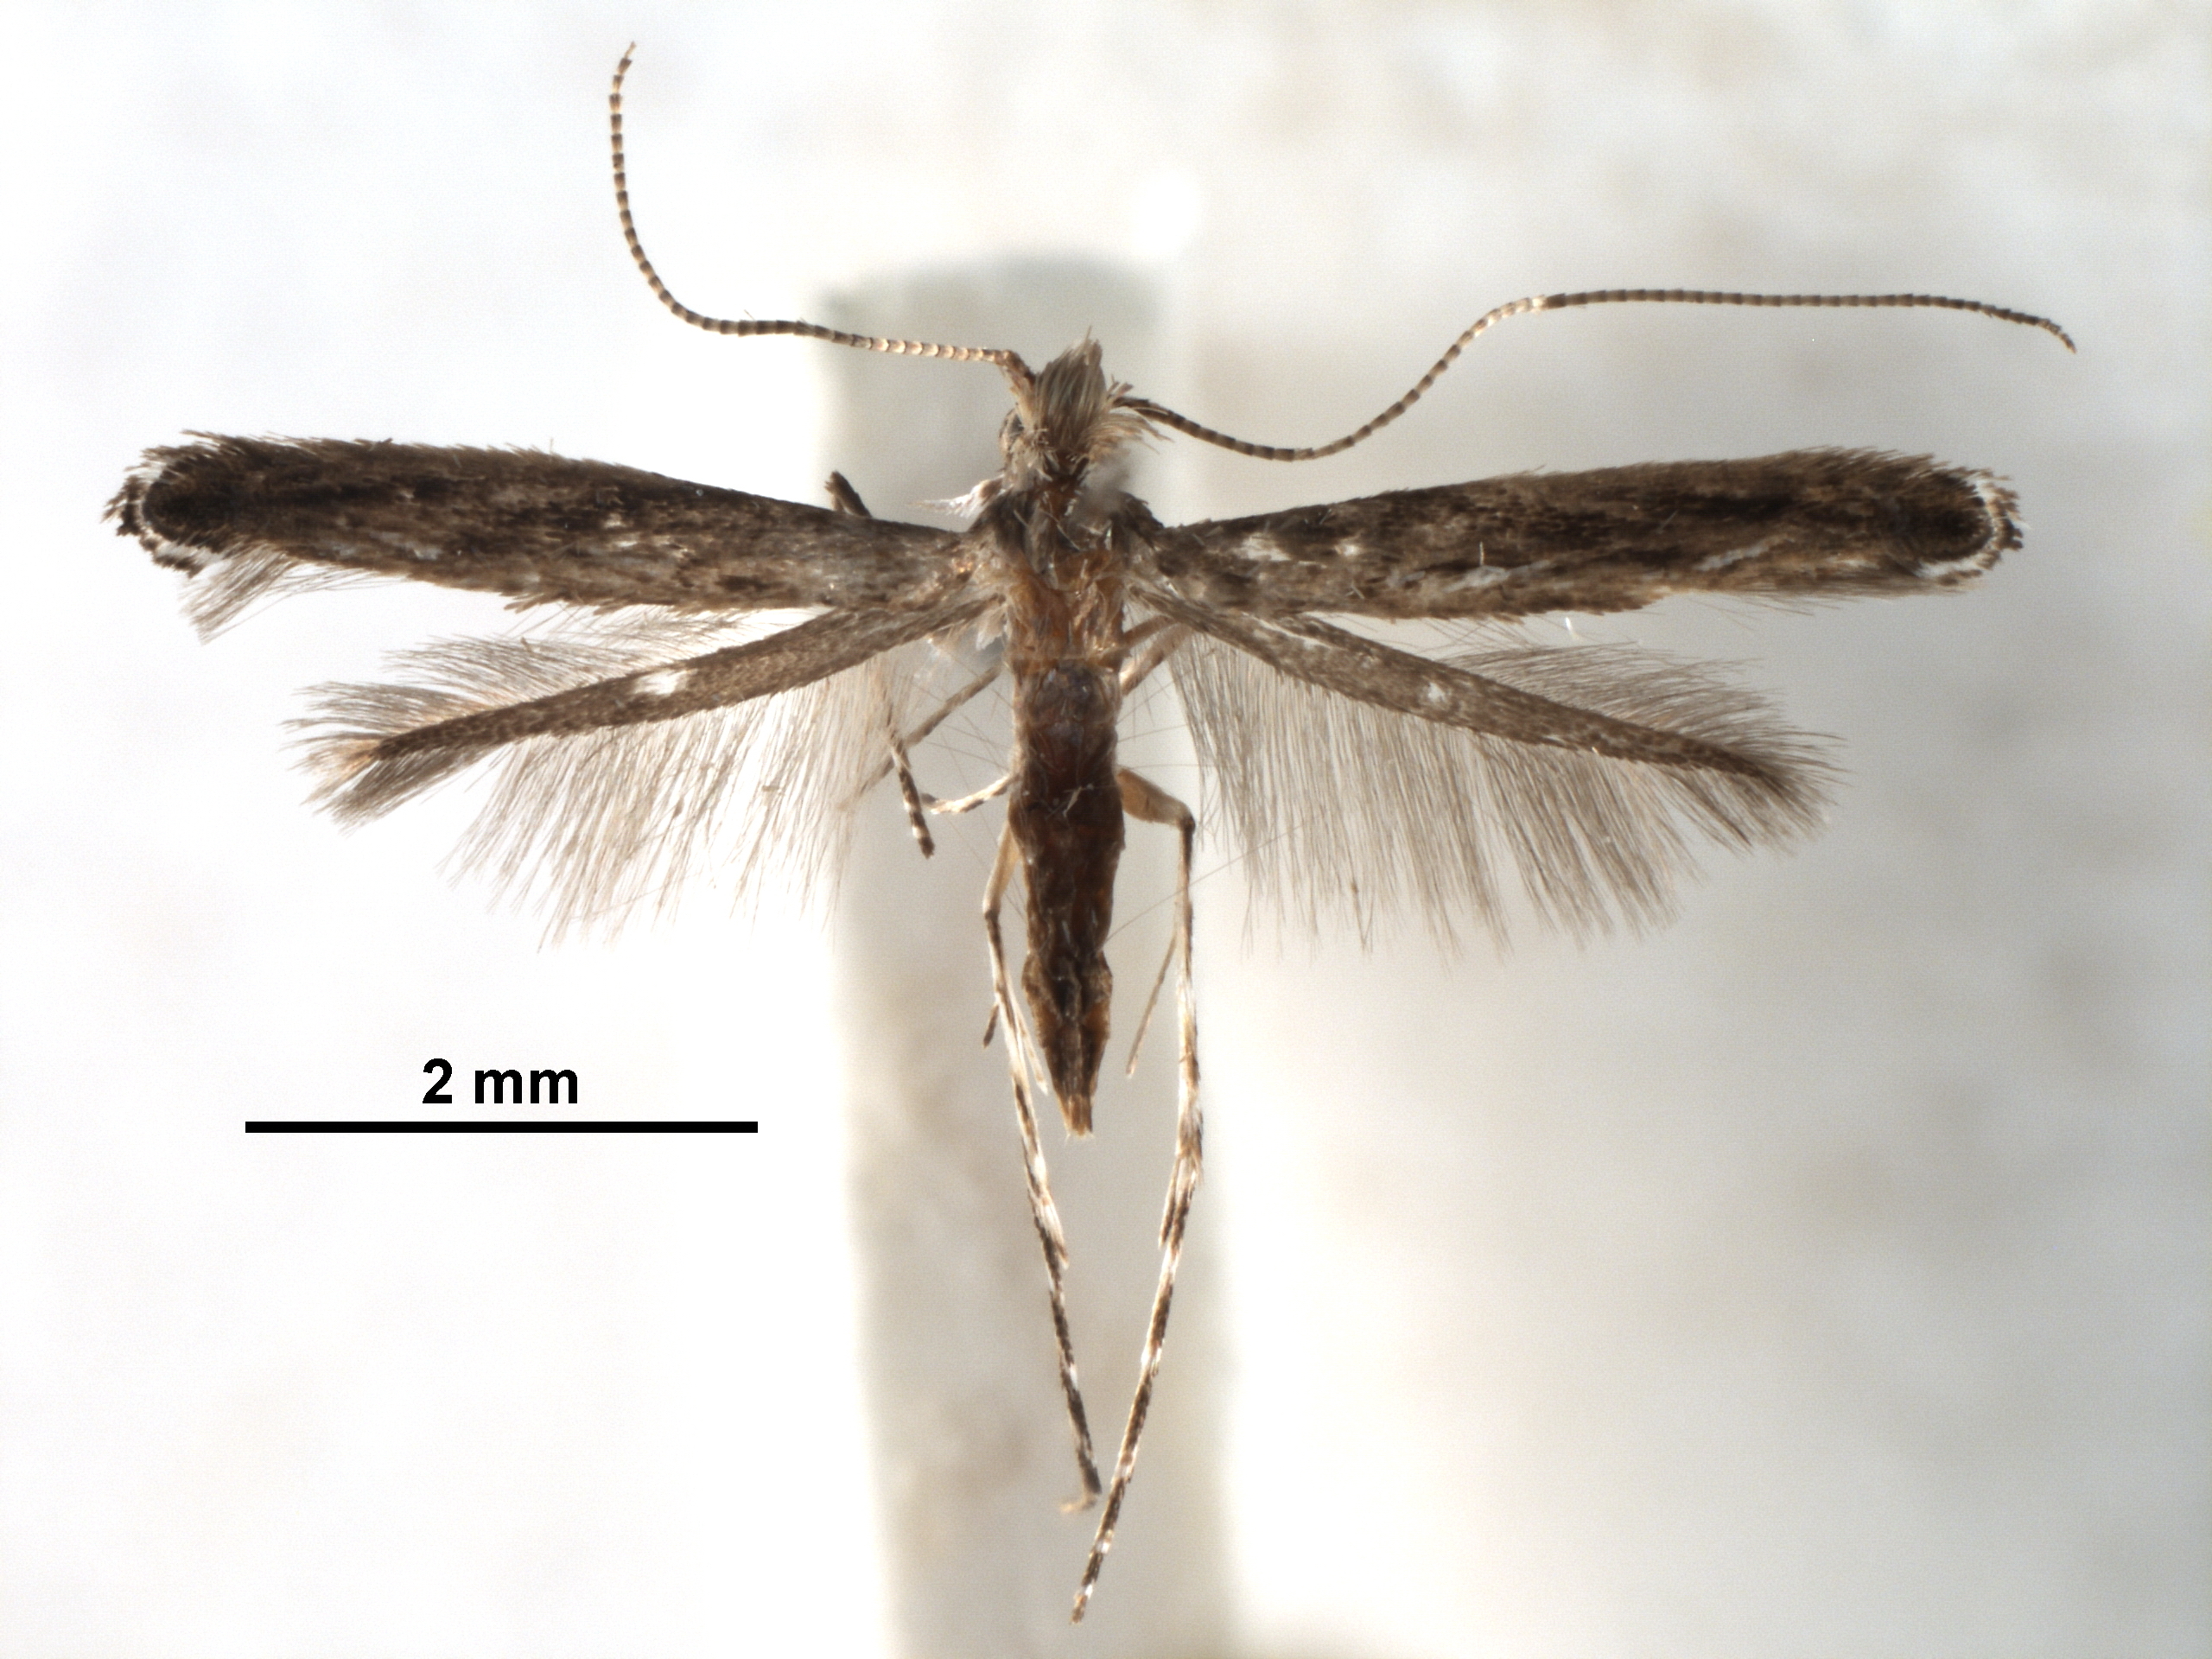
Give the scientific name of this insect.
Neurobathra curcassi
